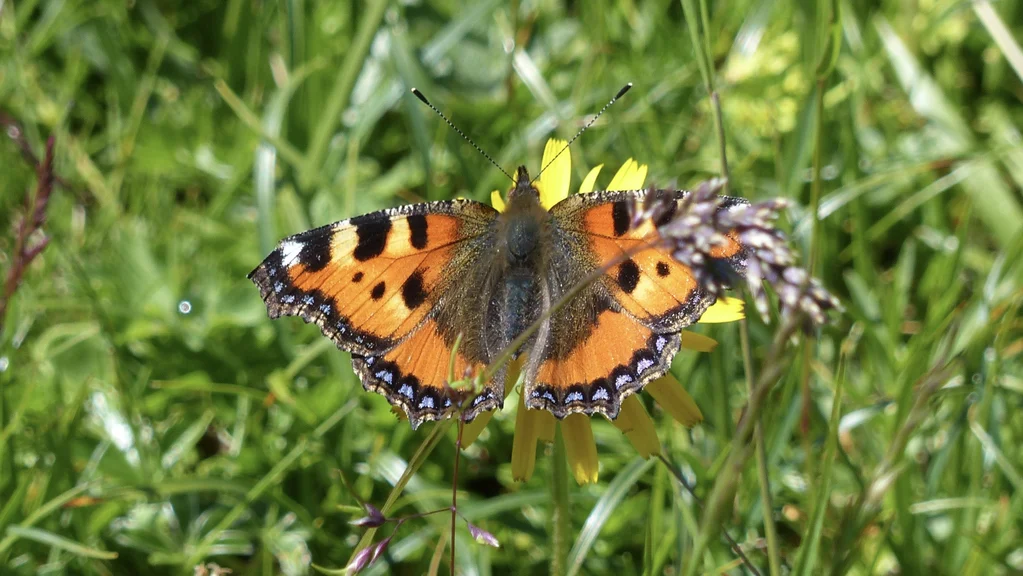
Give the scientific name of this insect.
Aglais urticae
